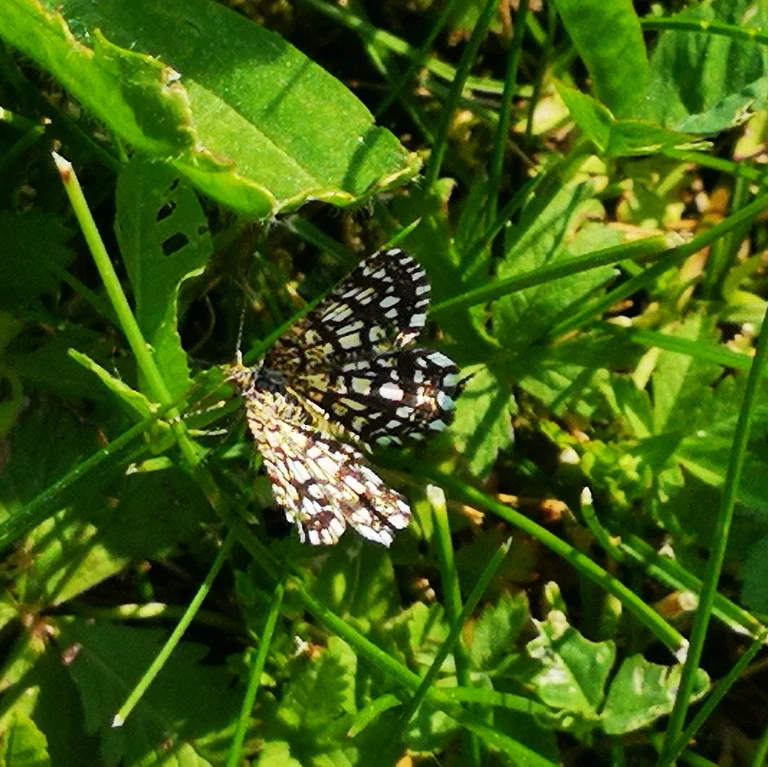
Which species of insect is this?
Chiasmia clathrata
